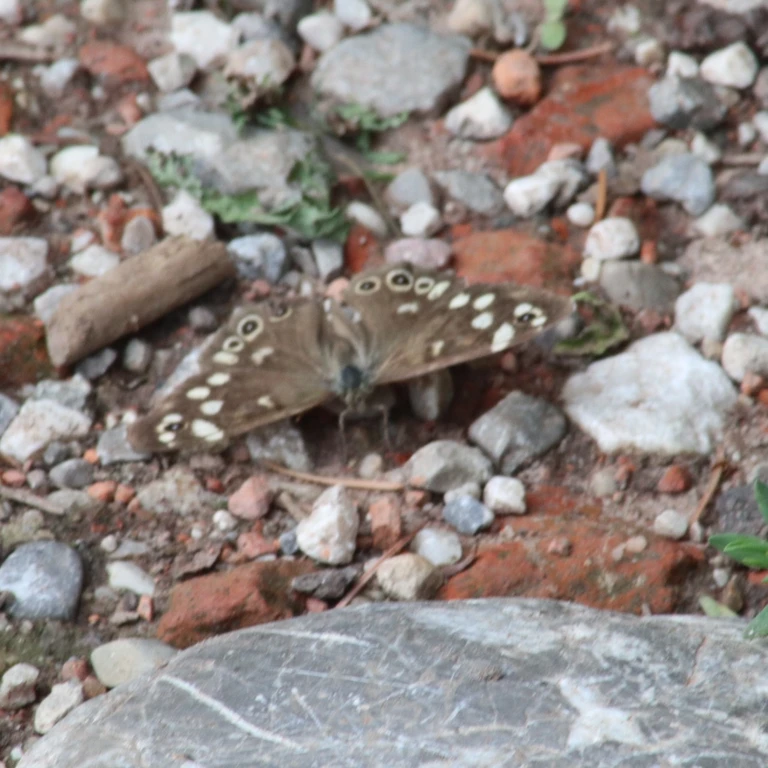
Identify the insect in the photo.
Pararge aegeria
